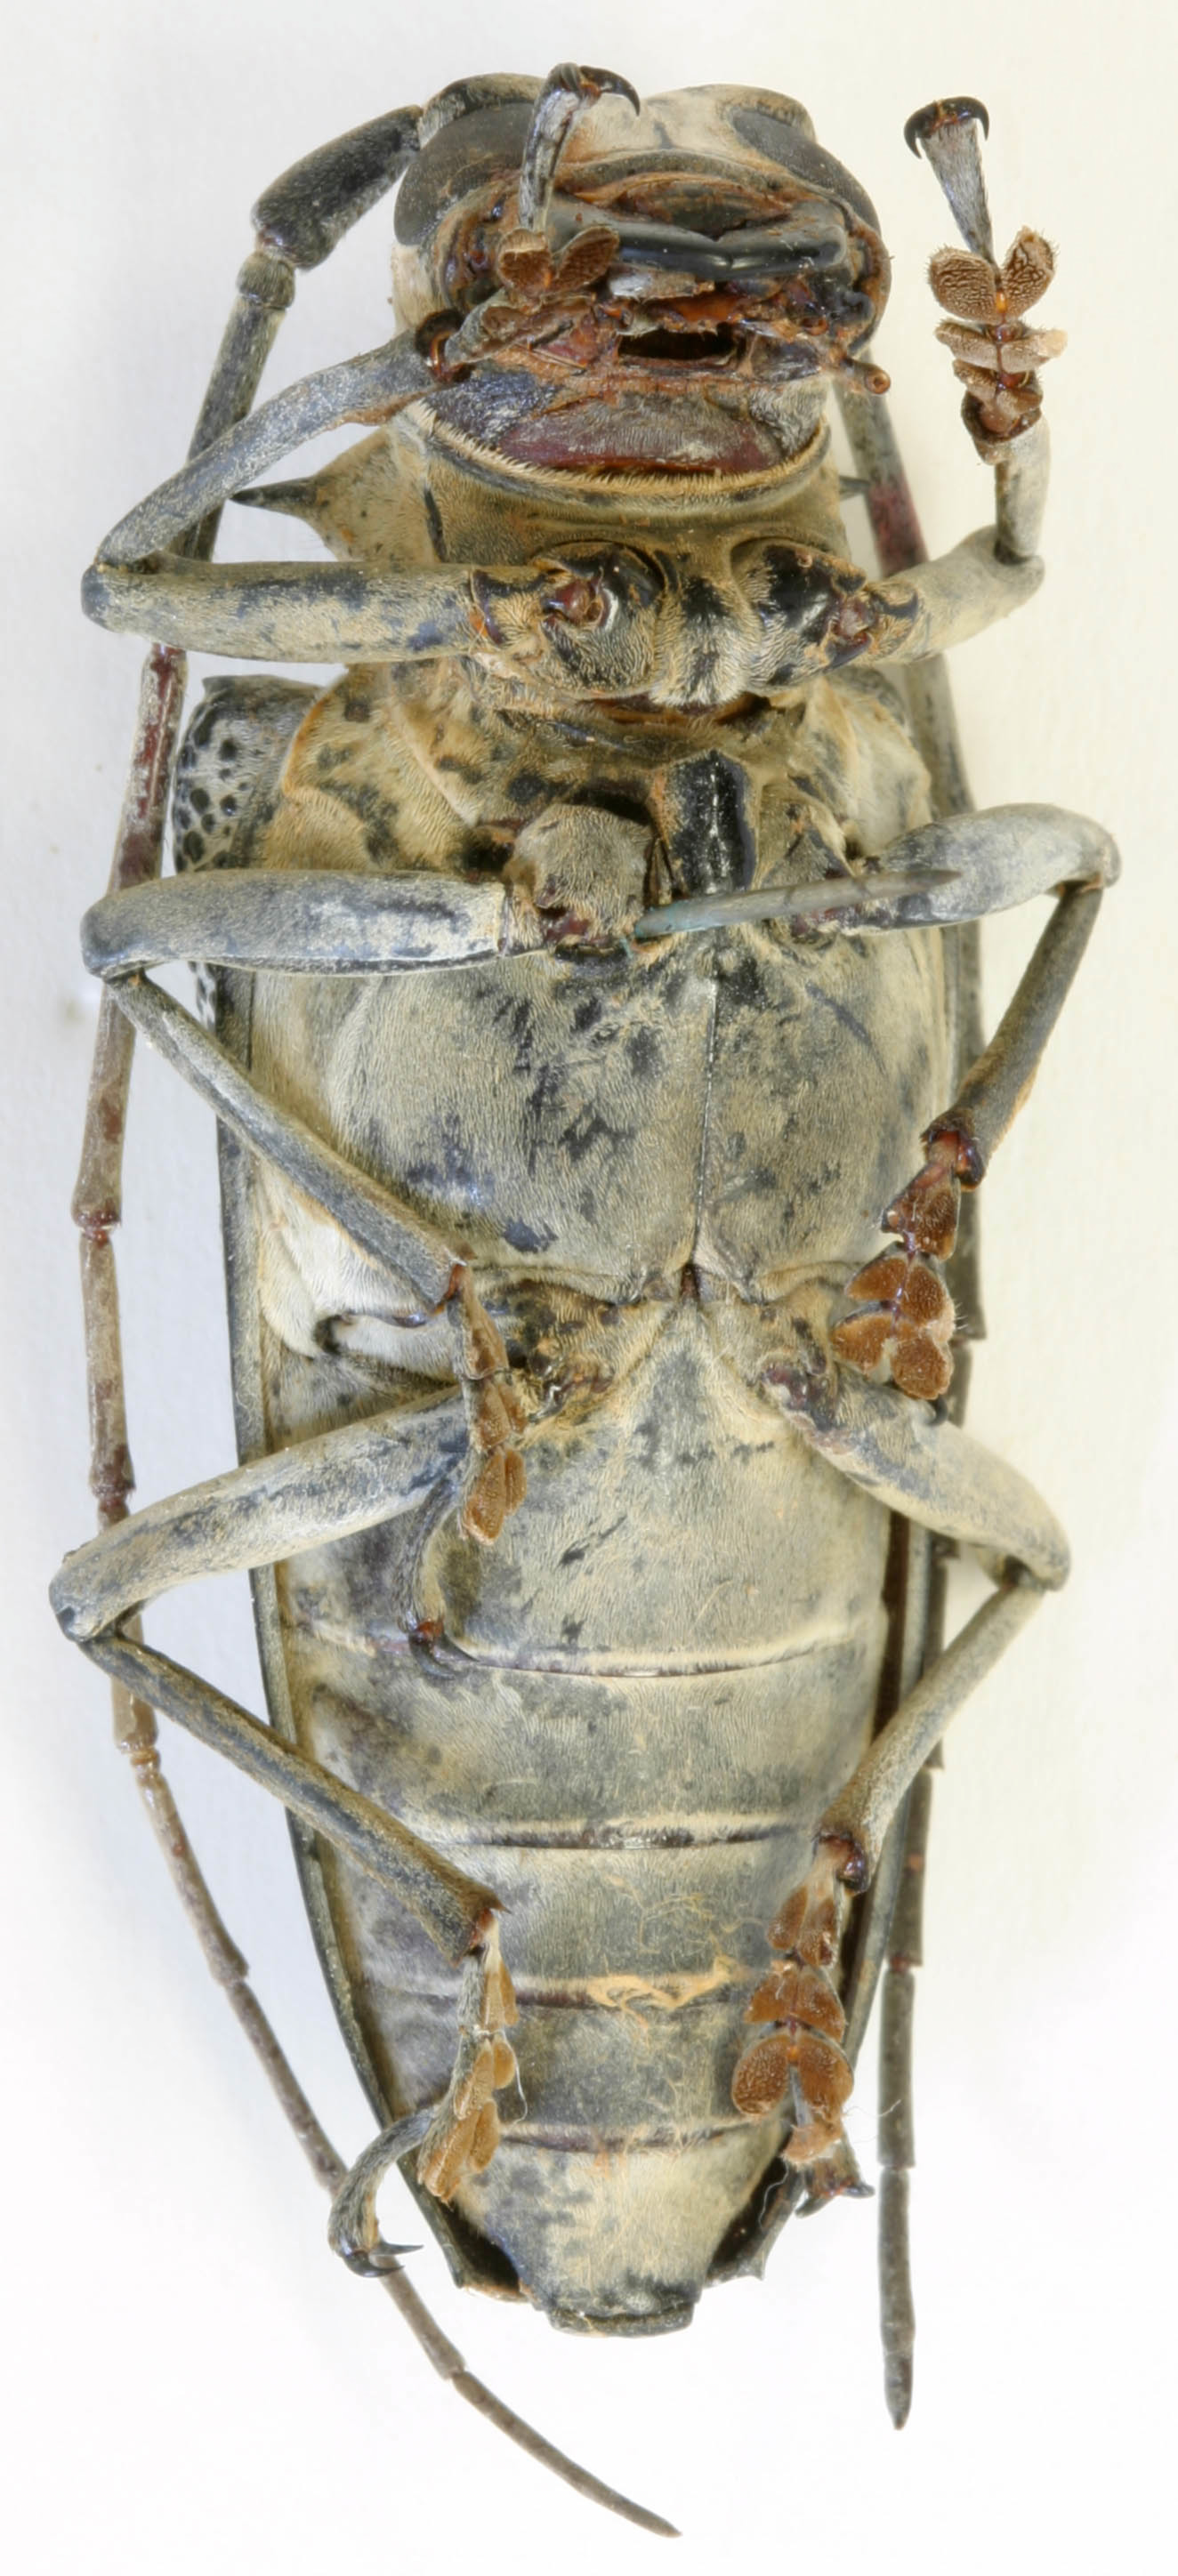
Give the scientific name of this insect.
Rosenbergia papuana
